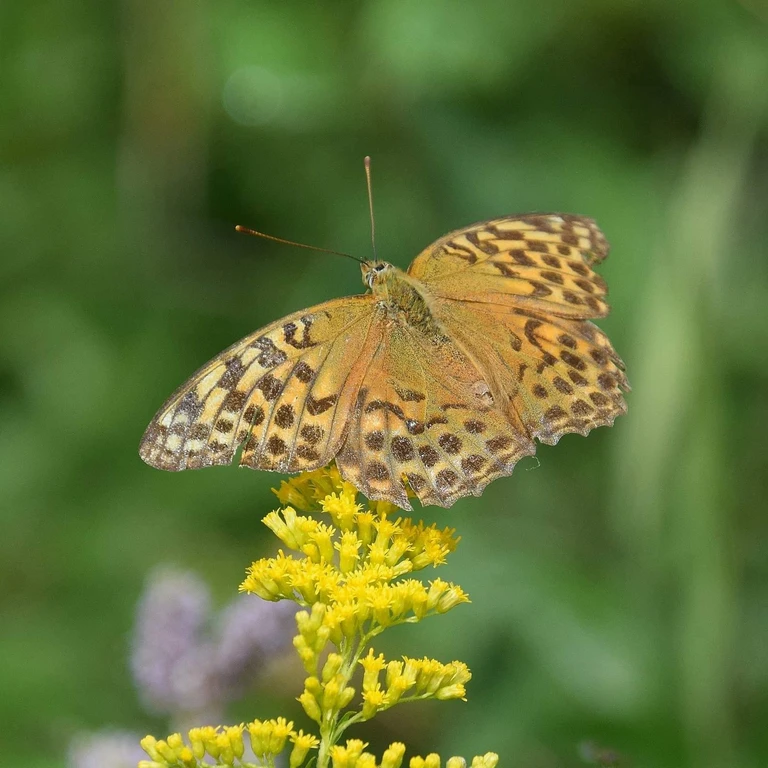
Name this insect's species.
Argynnis paphia
